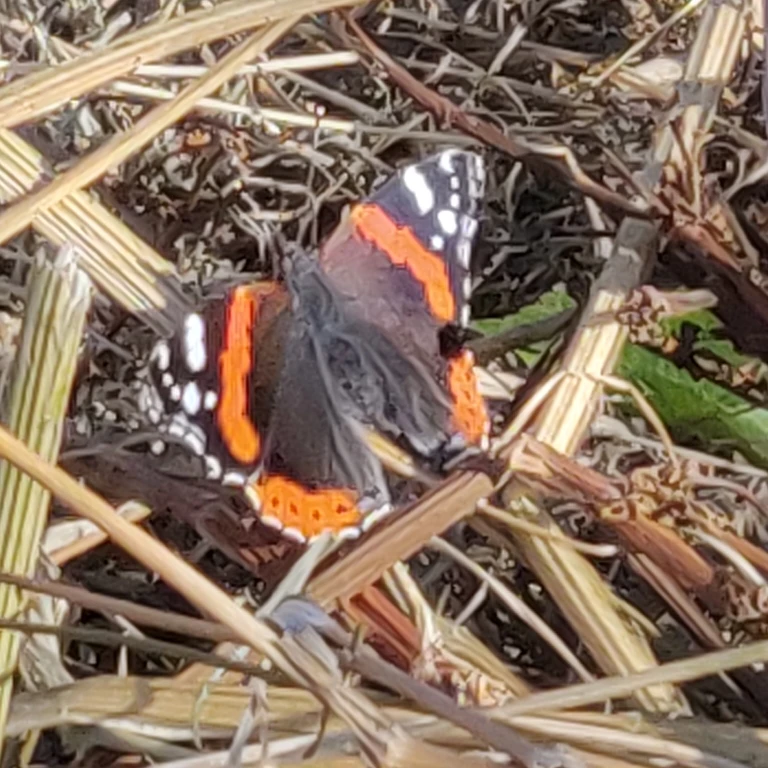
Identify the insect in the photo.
Vanessa atalanta
